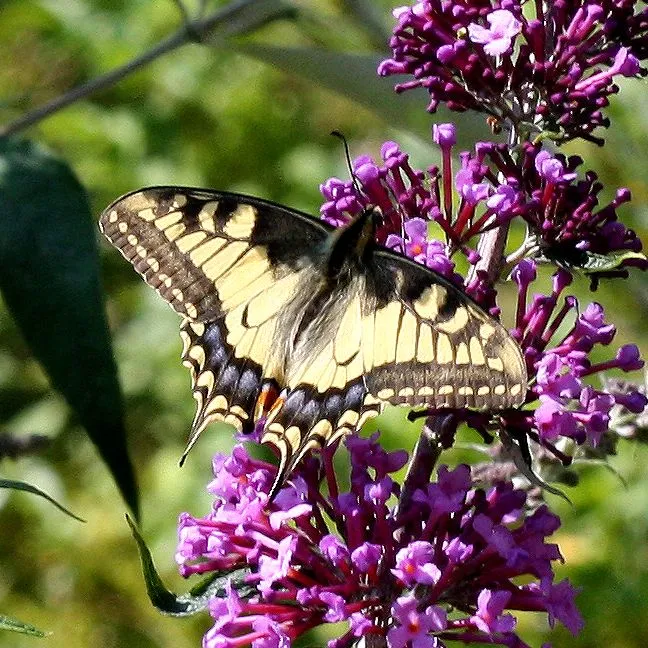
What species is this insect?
Papilio machaon
